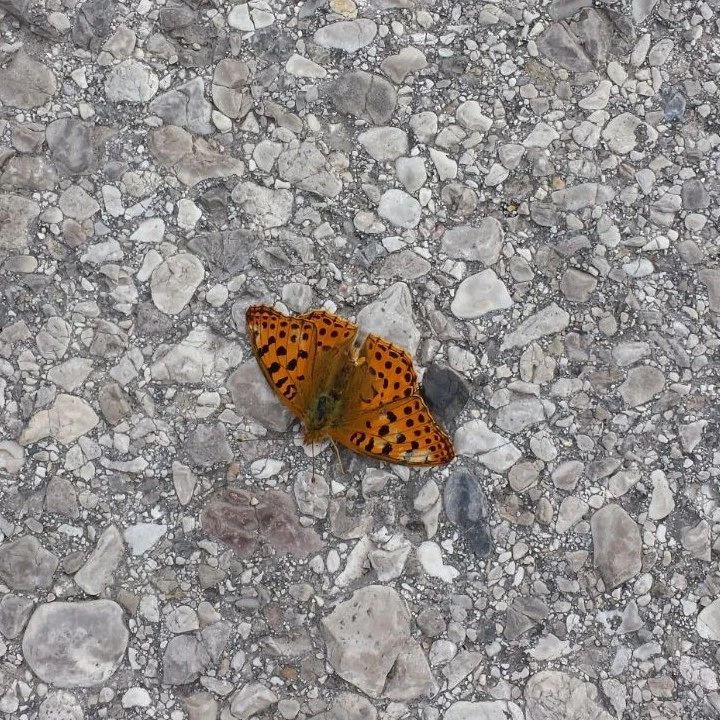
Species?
Issoria lathonia
